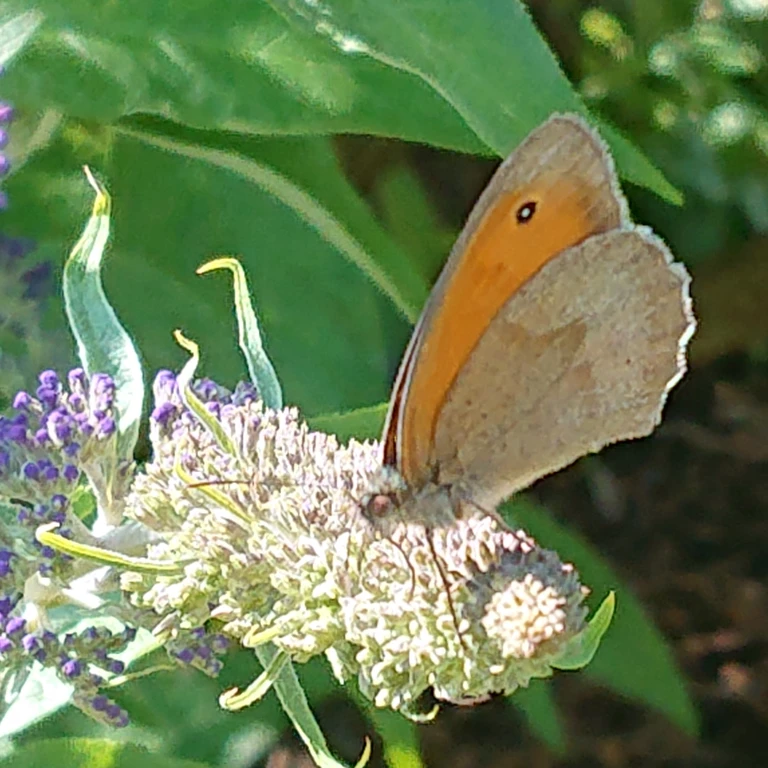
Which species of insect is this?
Maniola jurtina
